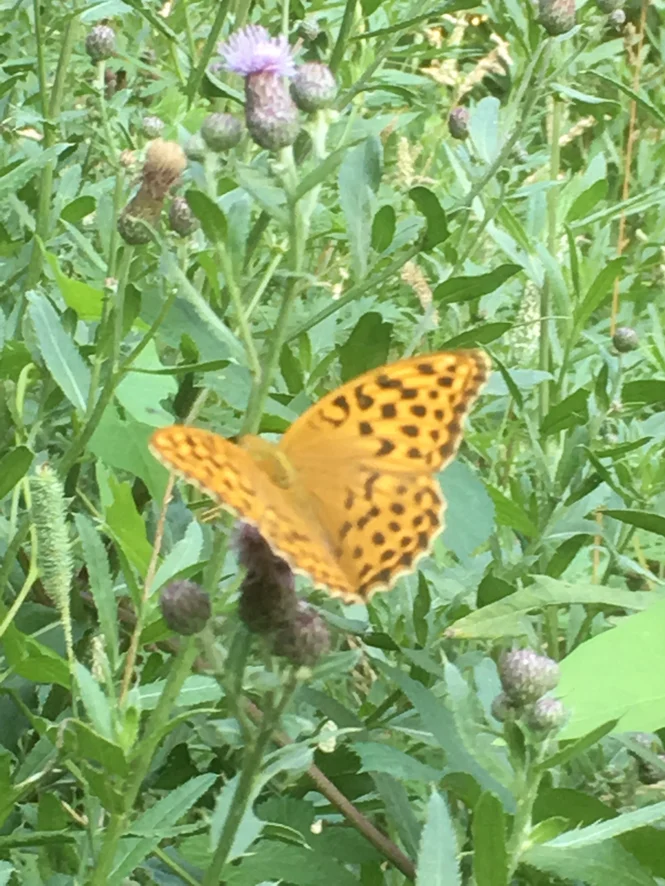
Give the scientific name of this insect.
Argynnis paphia
